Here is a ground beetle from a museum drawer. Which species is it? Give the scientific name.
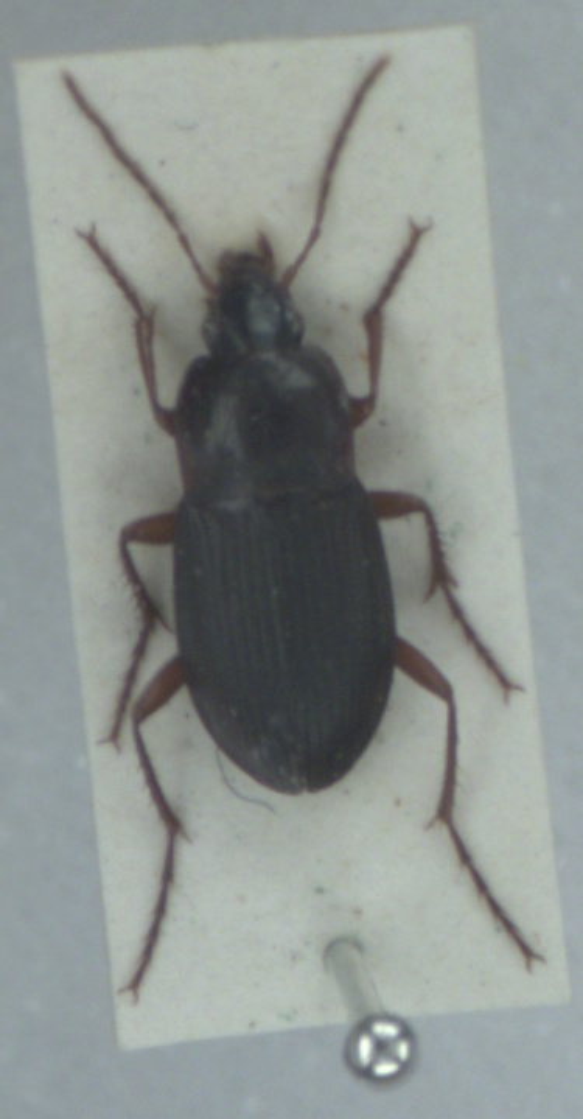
Calathus erratus
